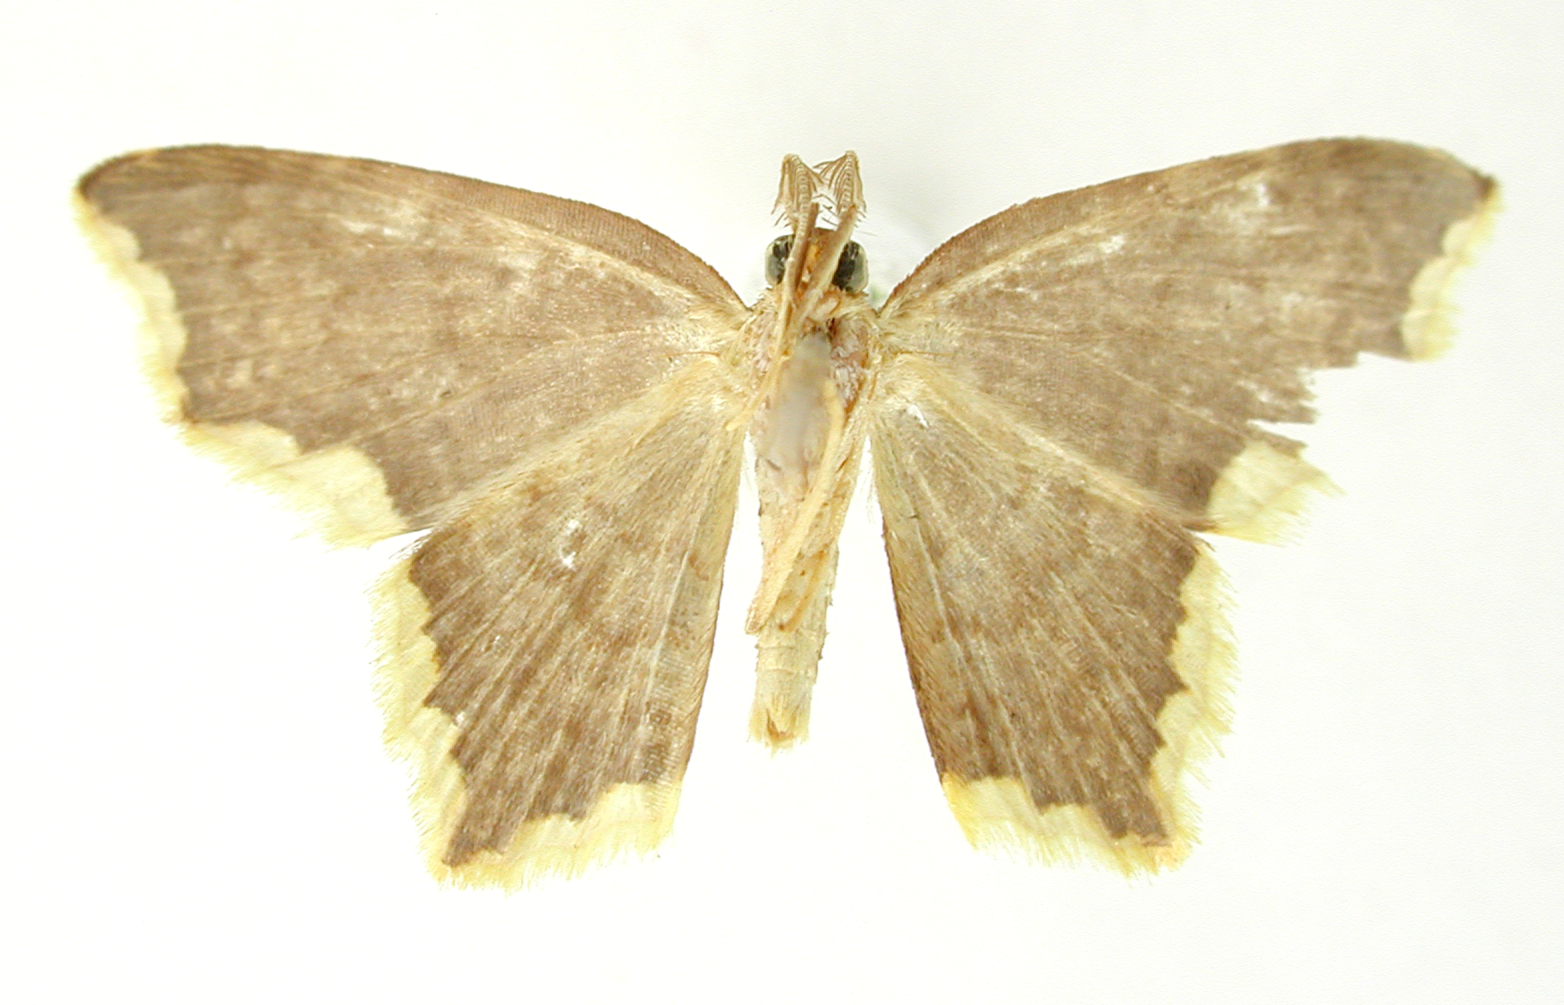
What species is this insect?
Amaurinia dorisaria
